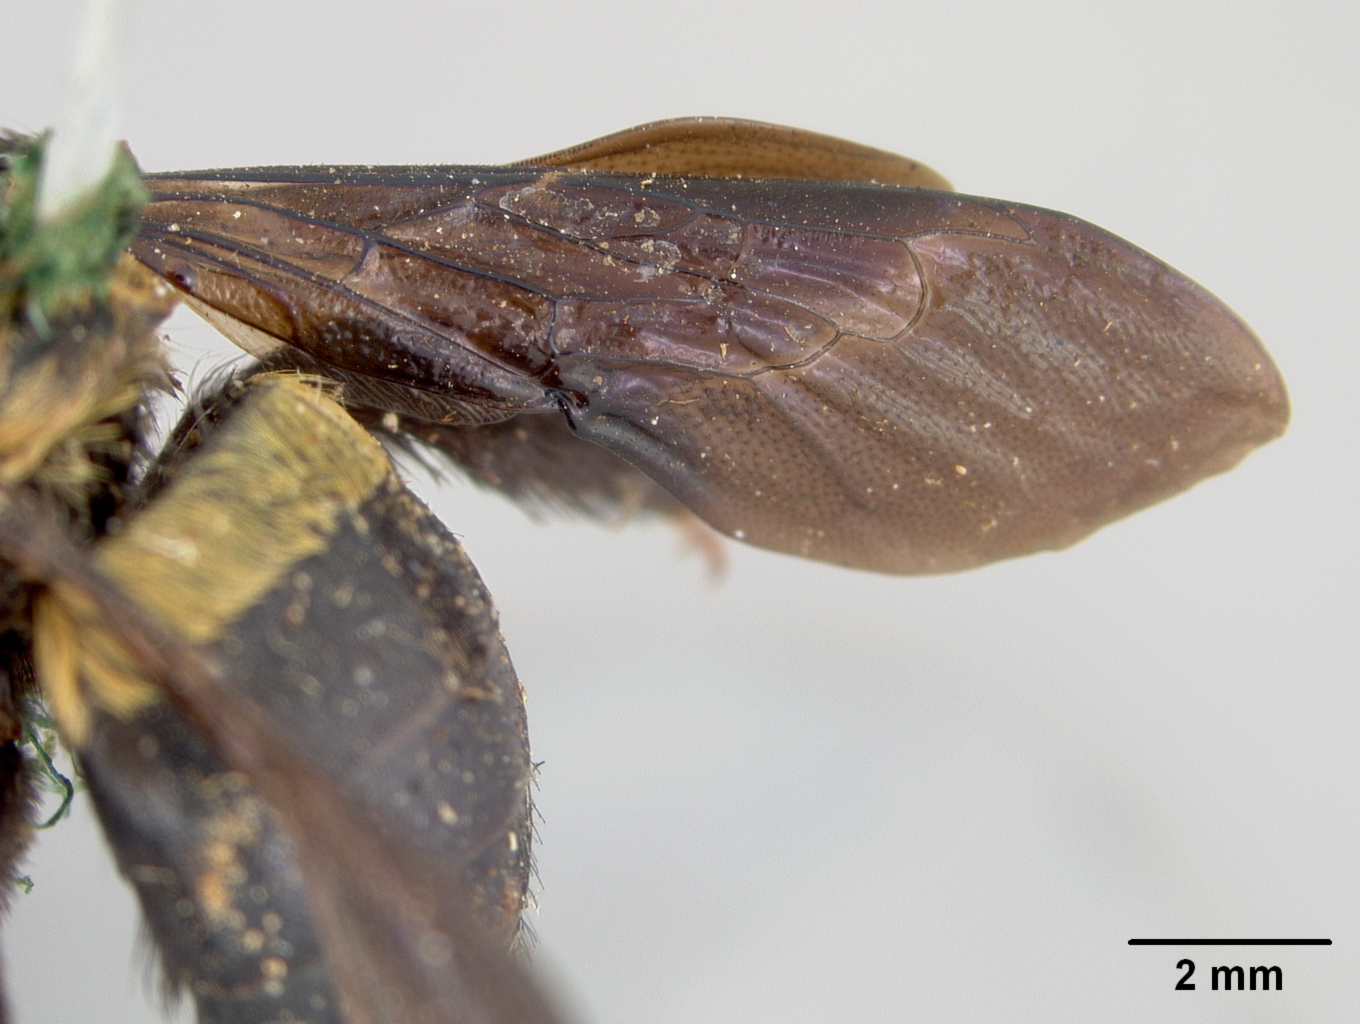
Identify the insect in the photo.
Mesotrichia stuhlmanni
